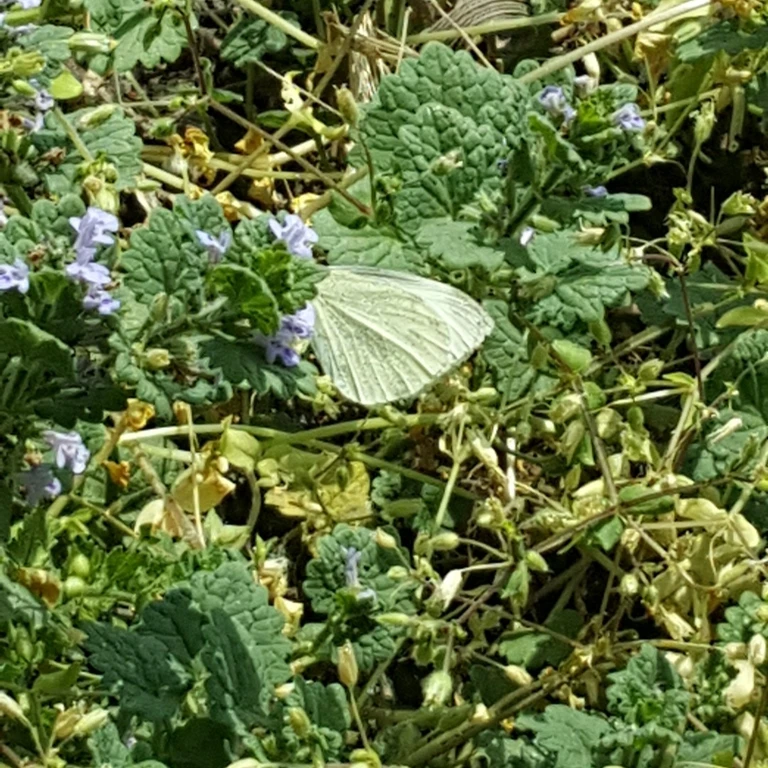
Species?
Pieris rapae
